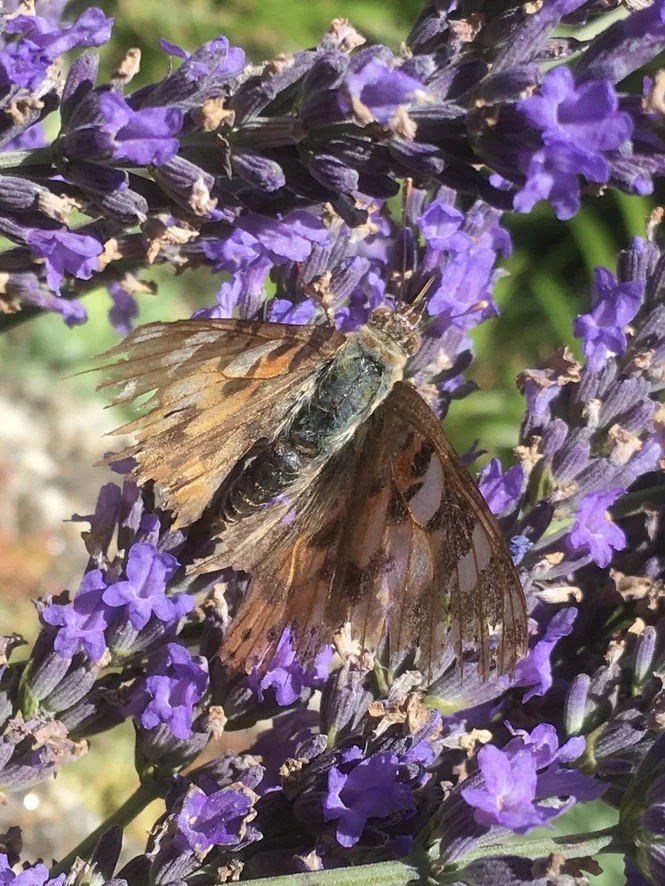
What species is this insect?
Vanessa cardui
